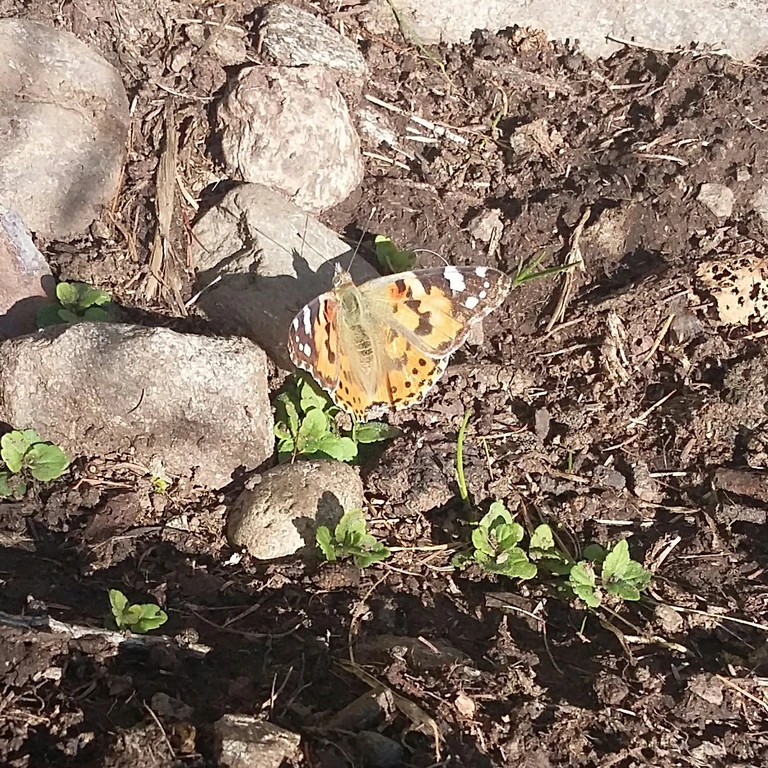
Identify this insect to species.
Vanessa cardui
